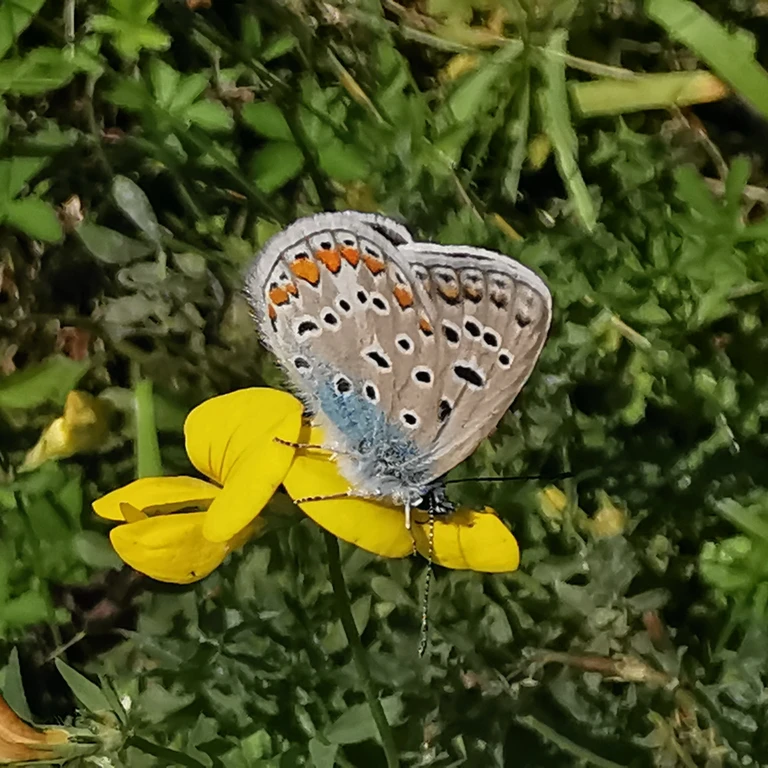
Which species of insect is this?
Polyommatus icarus
